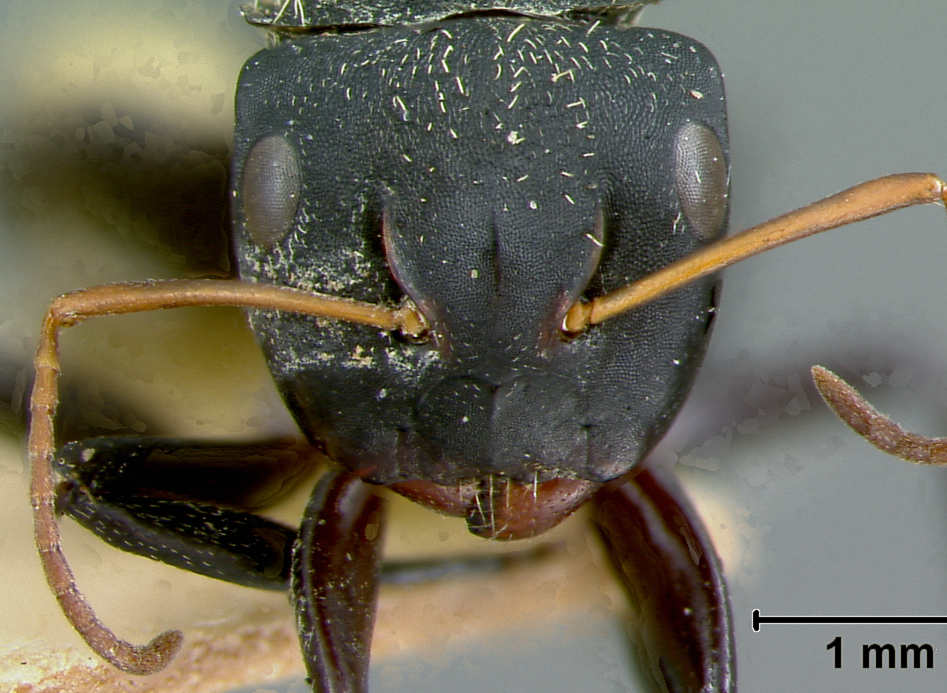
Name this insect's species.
Camponotus christophei
